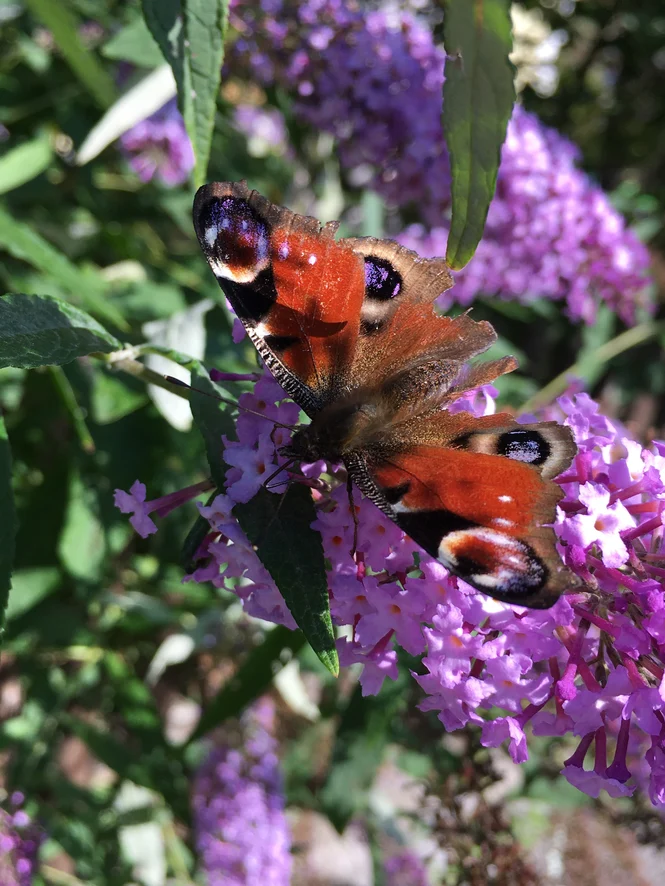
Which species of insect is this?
Aglais io
